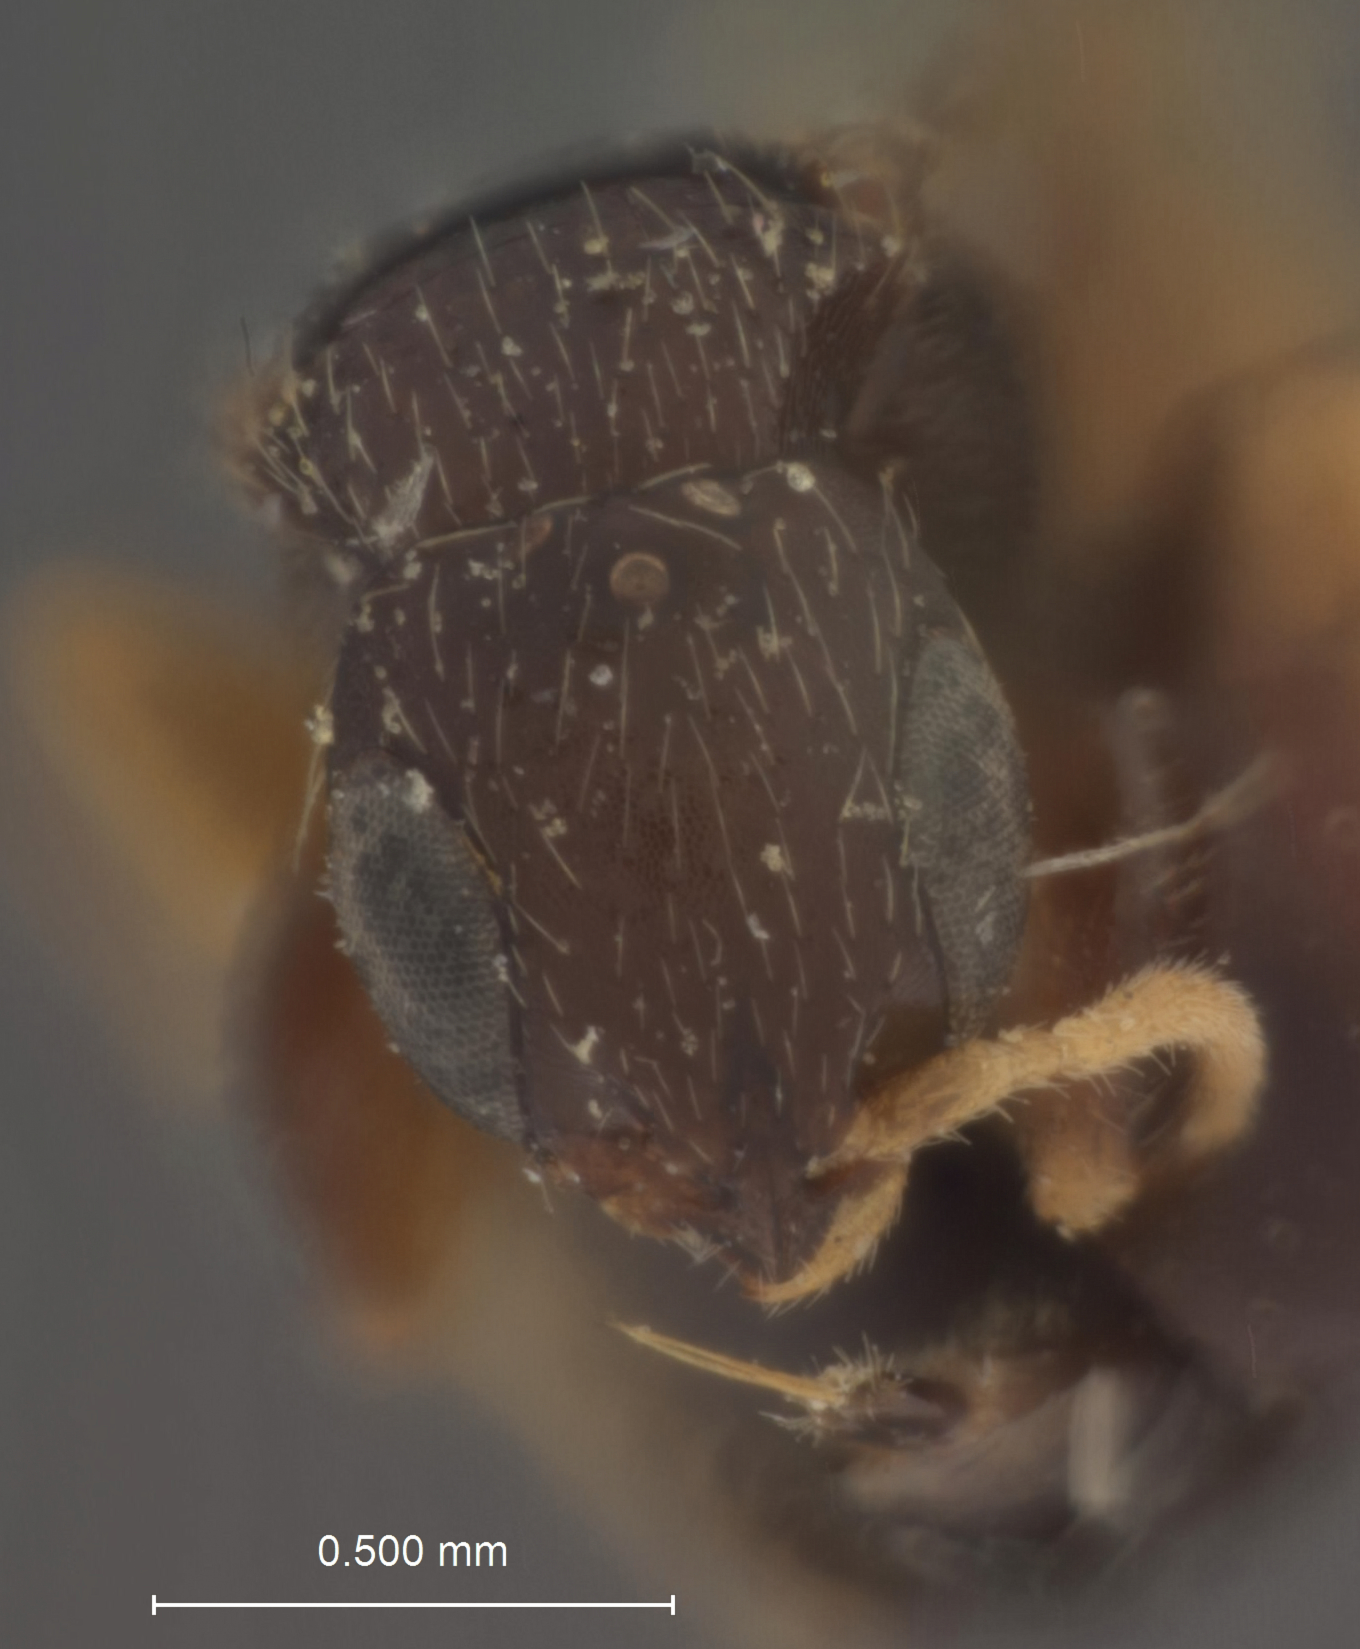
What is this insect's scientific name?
Goniozus platynotae
